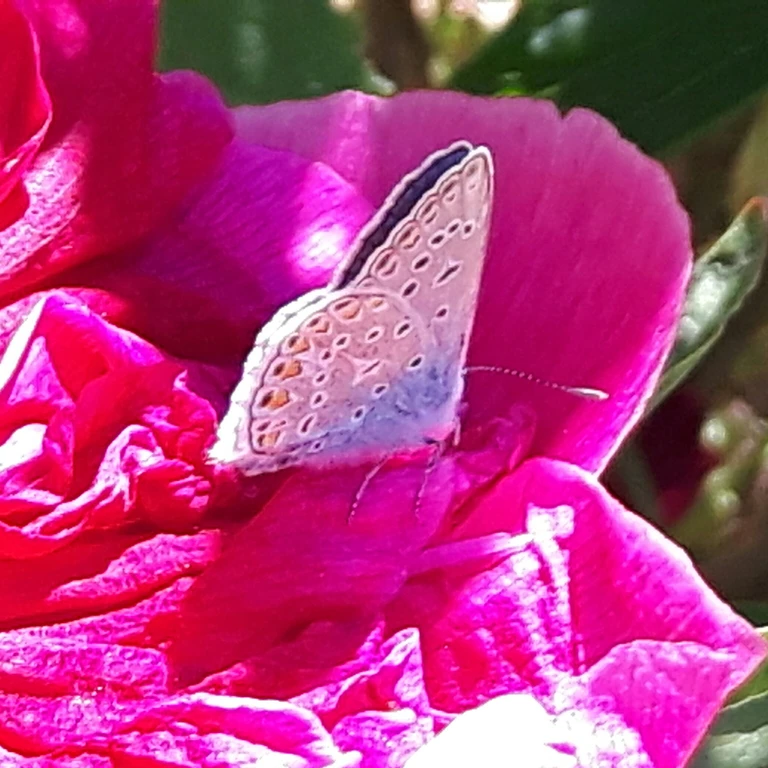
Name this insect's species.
Polyommatus icarus
